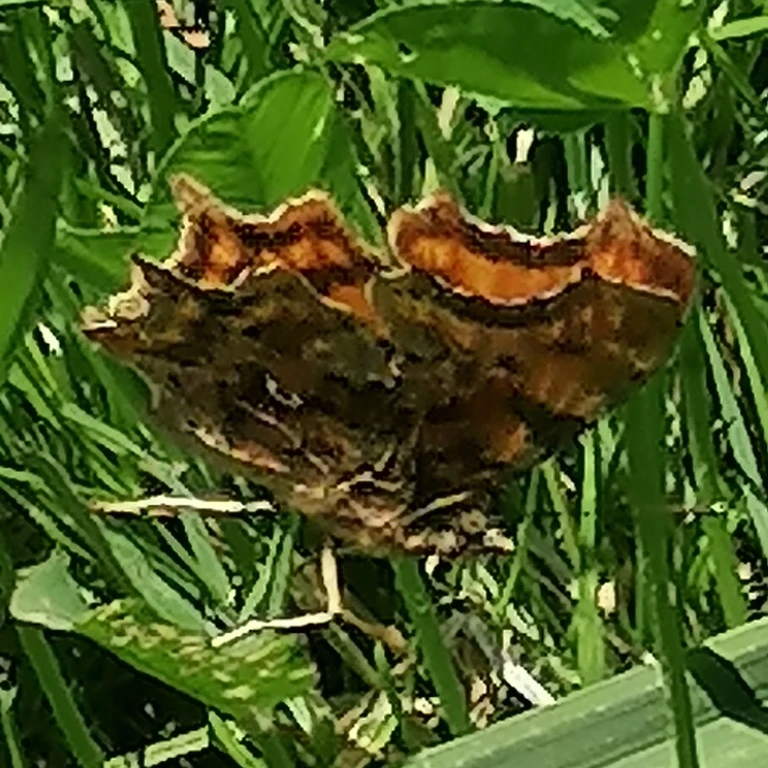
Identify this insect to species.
Polygonia c-album
